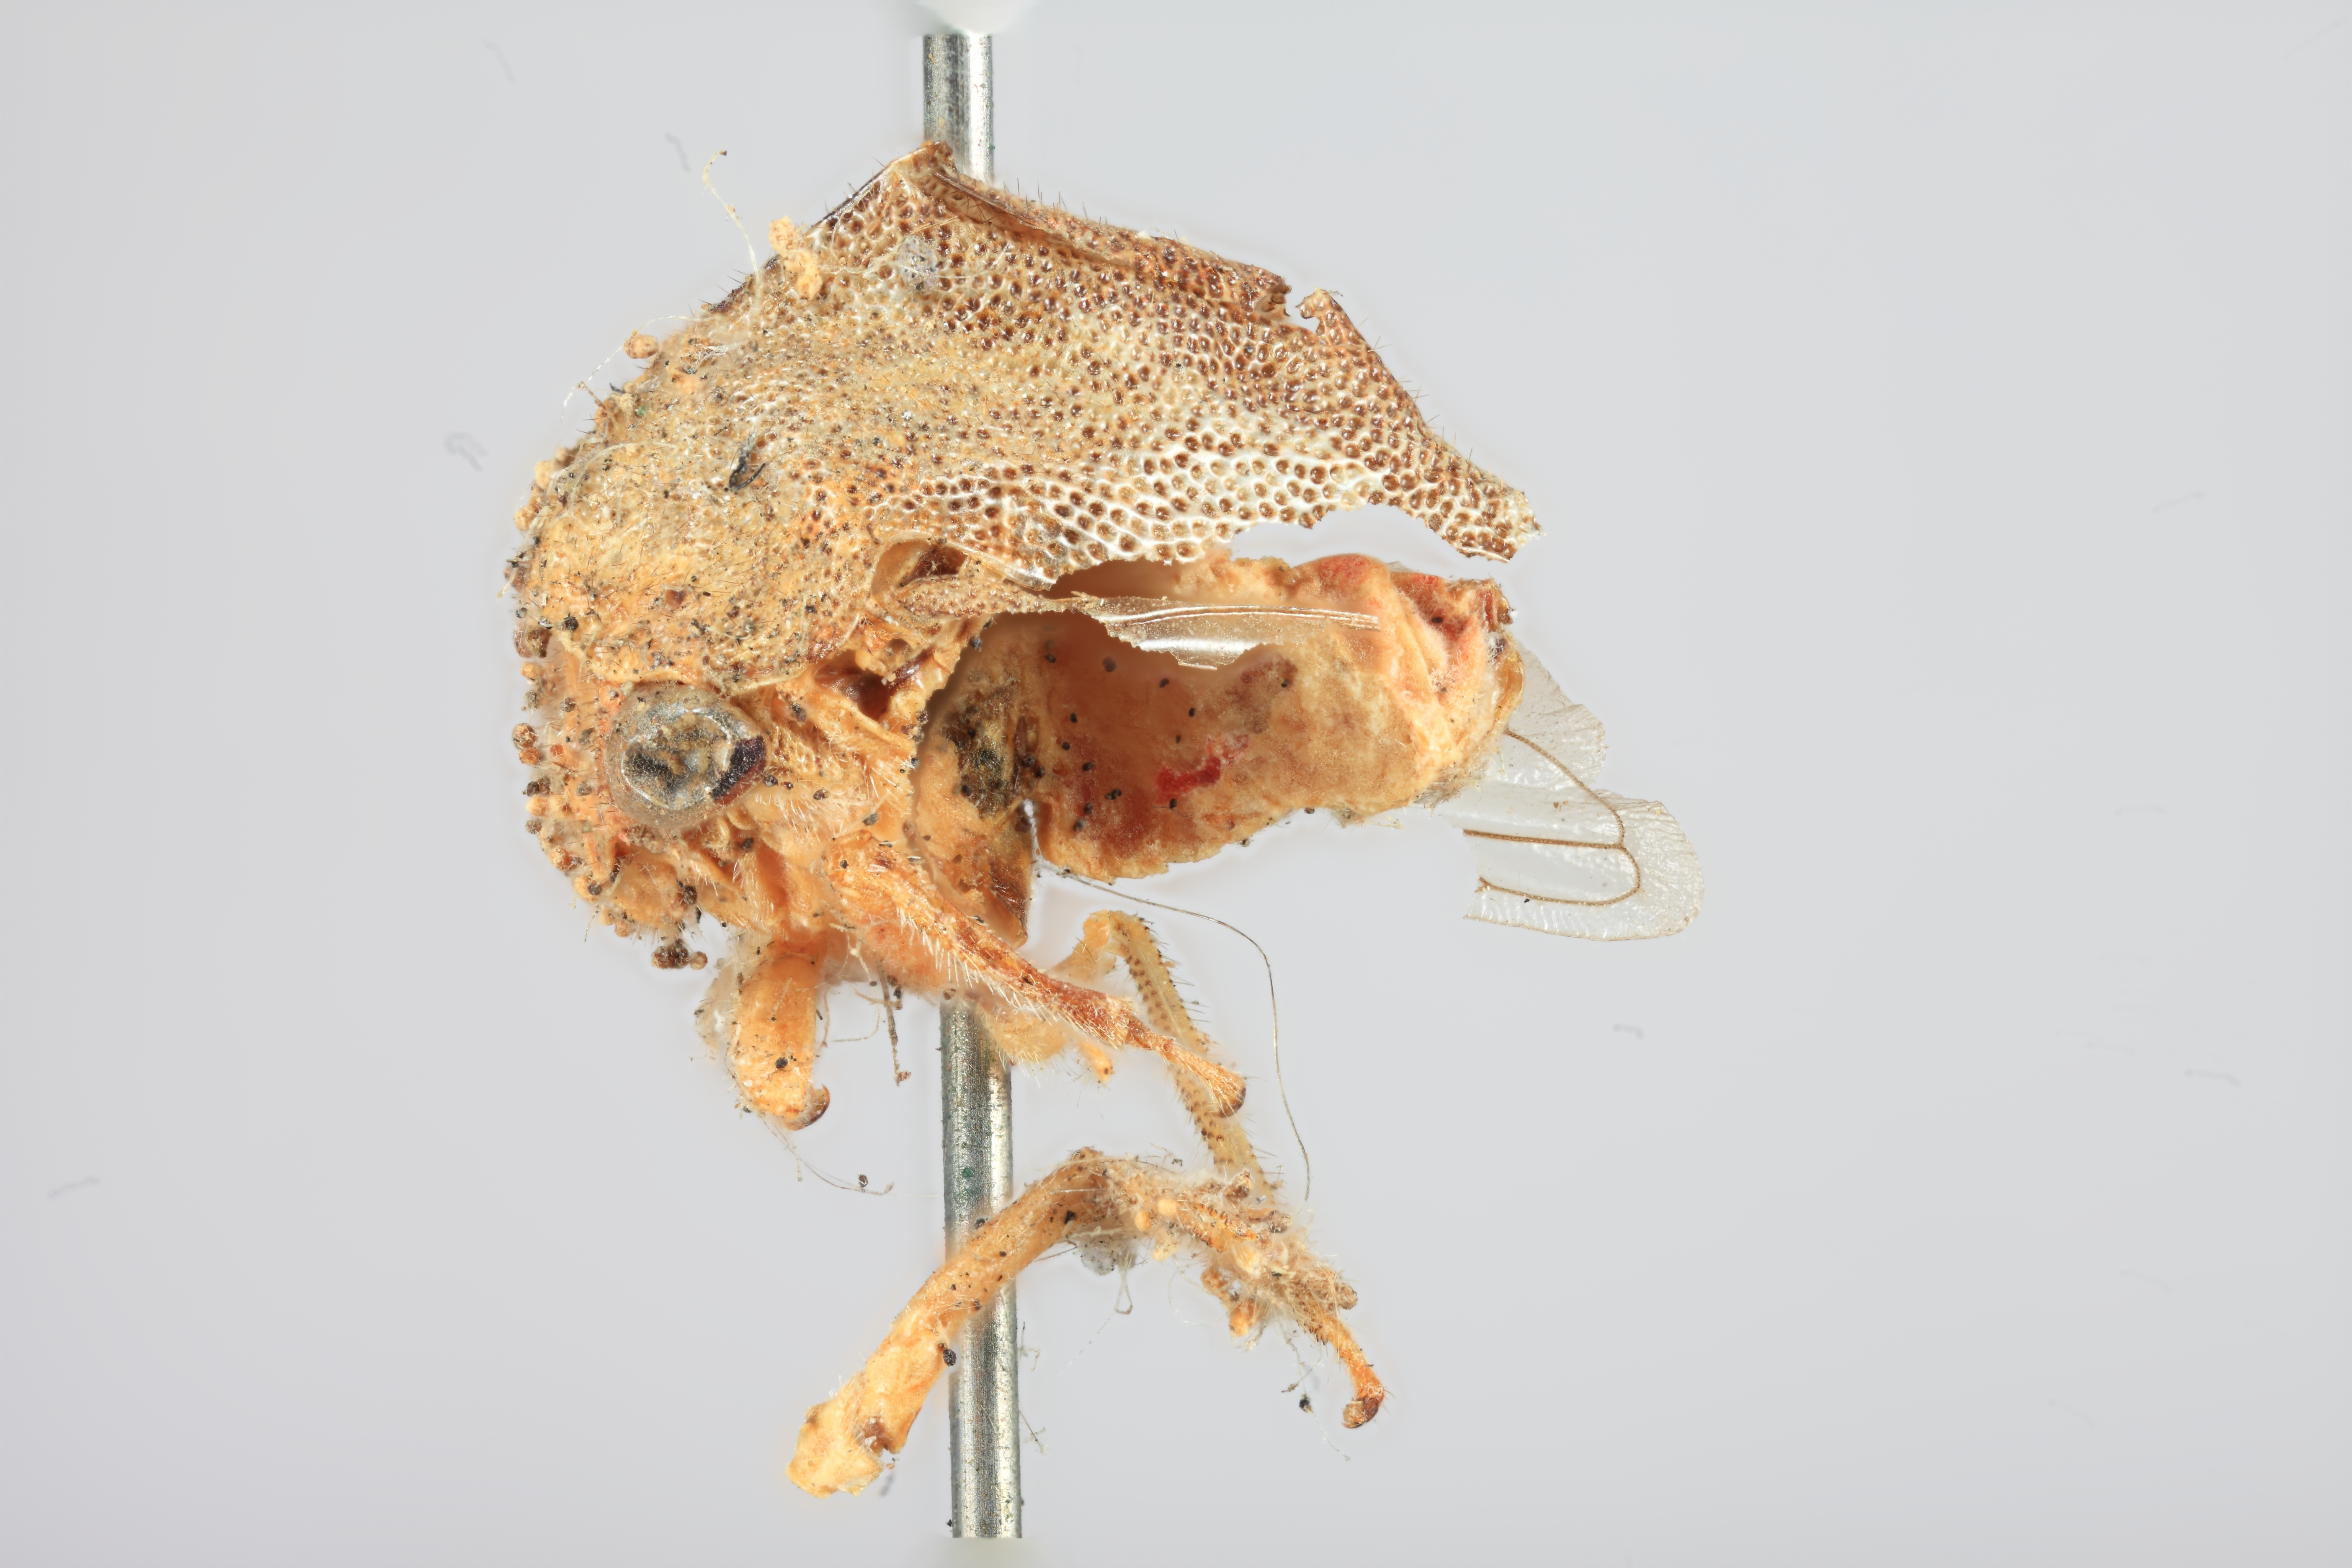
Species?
Telamona modesta
